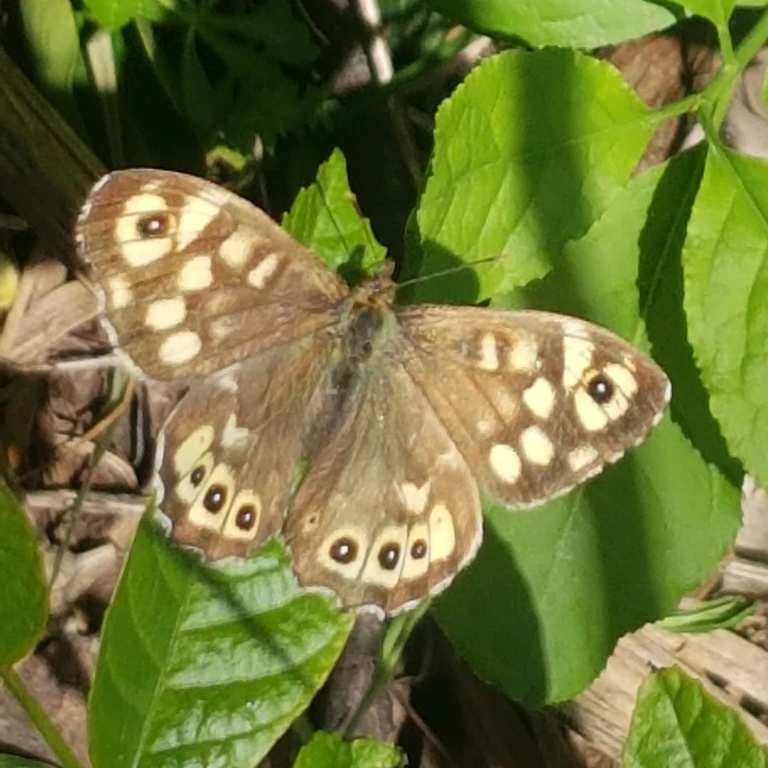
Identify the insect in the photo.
Pararge aegeria
